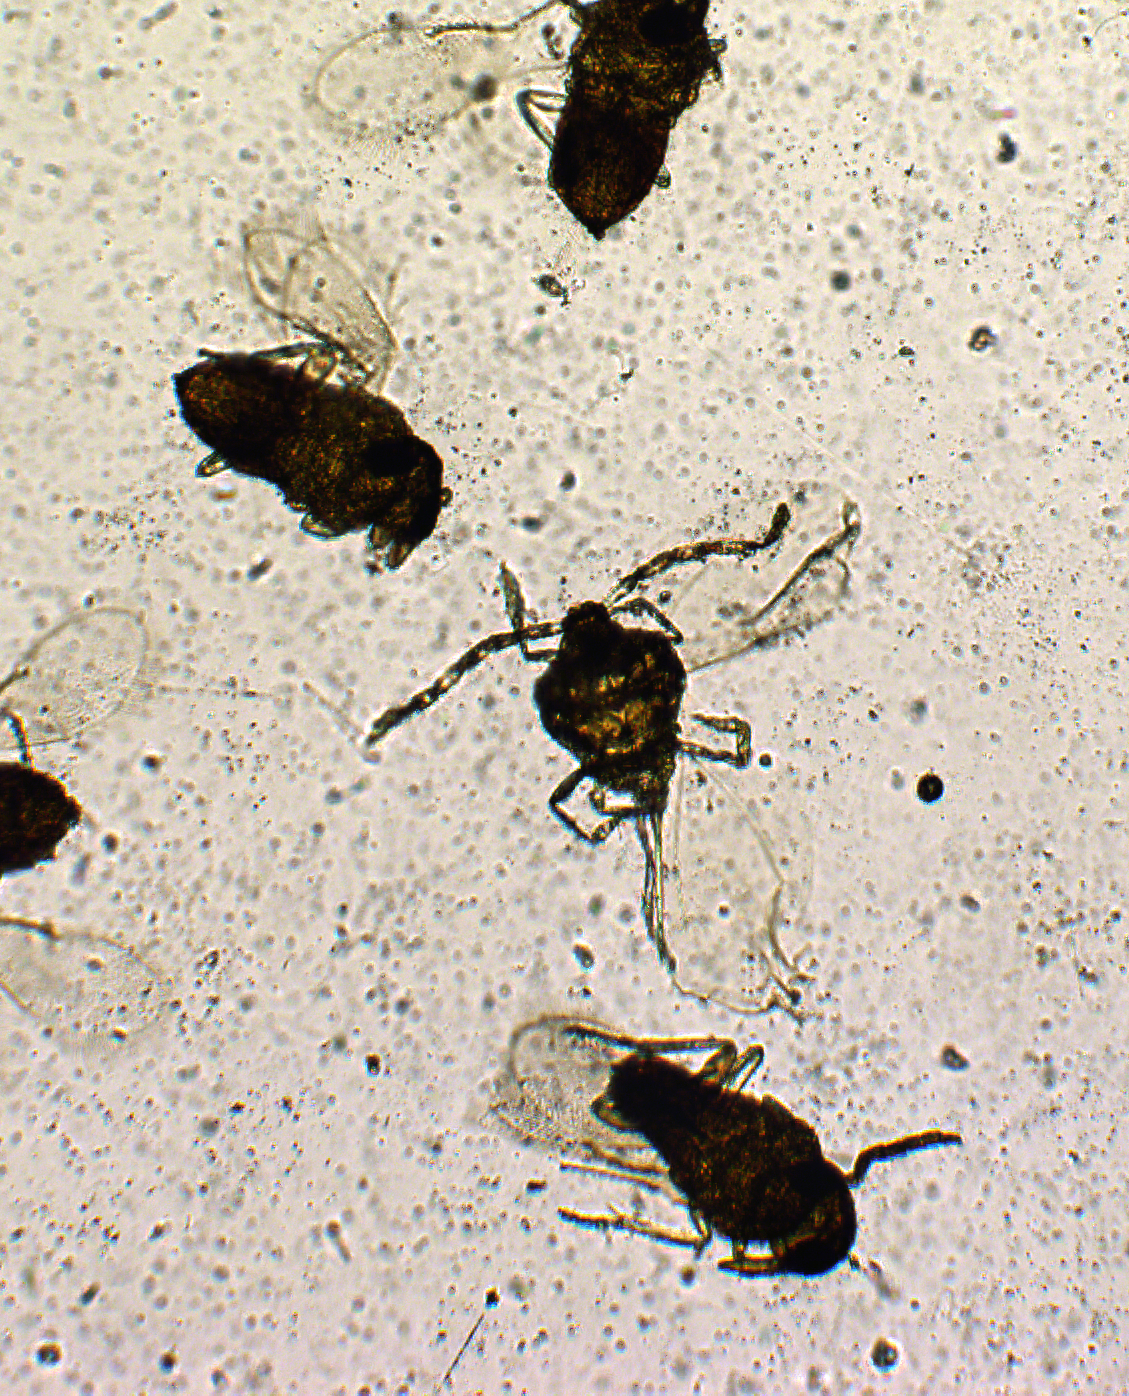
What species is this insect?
Bardylis australicus
